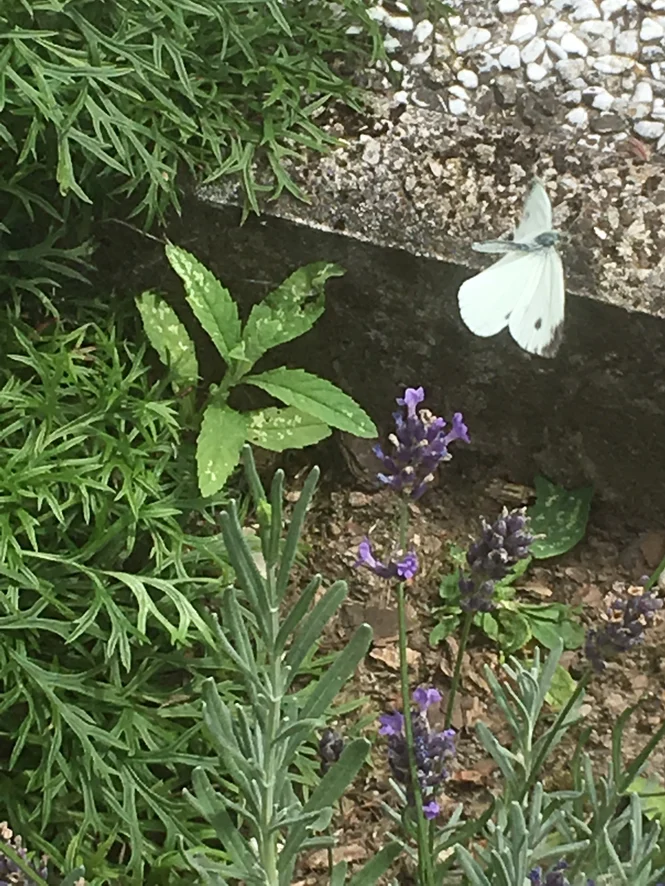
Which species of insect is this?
Pieris napi
